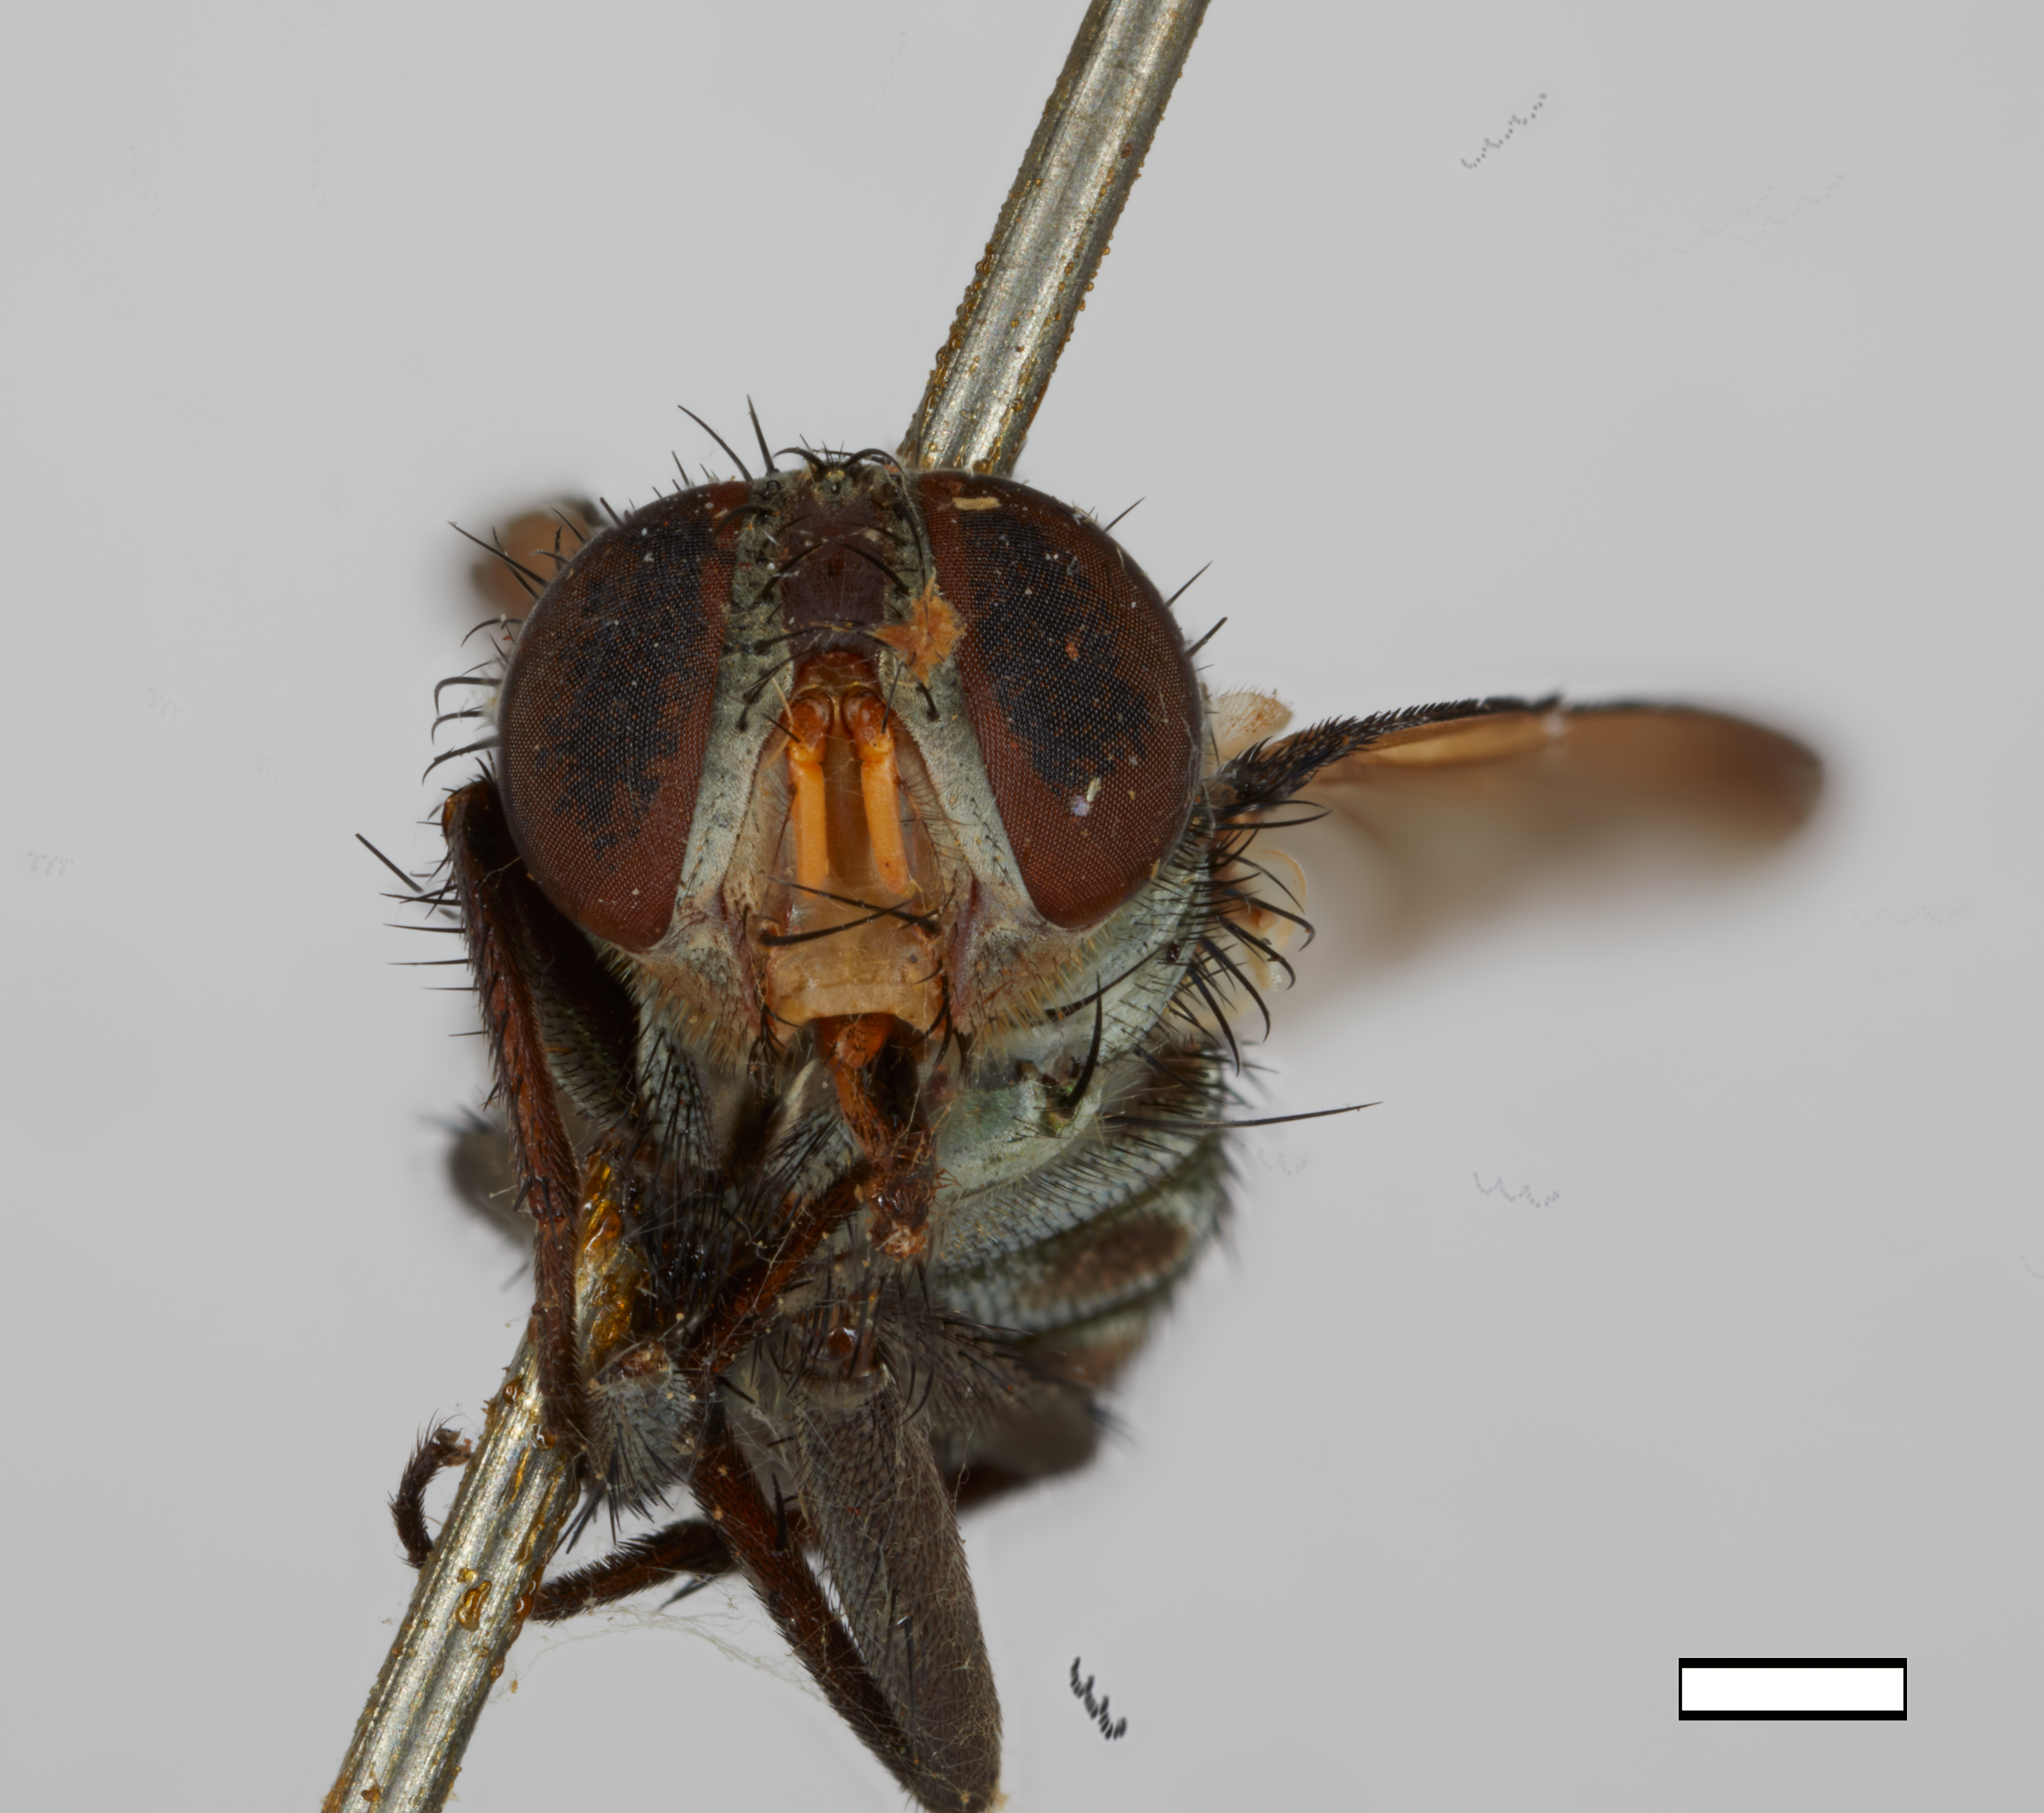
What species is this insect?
Strongyloneuropsis malayensis (also Isomyia malayensis)
